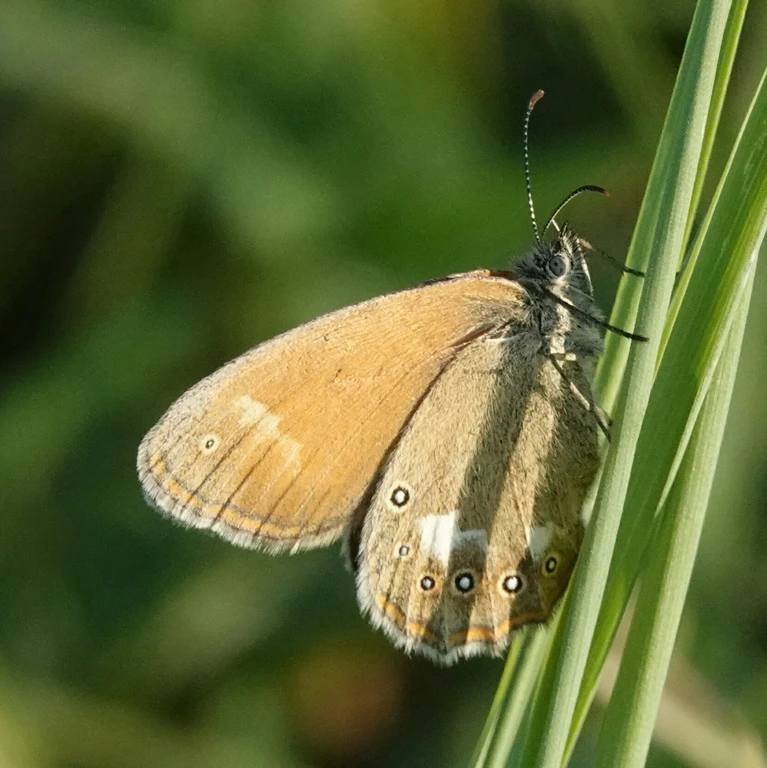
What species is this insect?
Coenonympha glycerion (also Coenonympha iphis)
